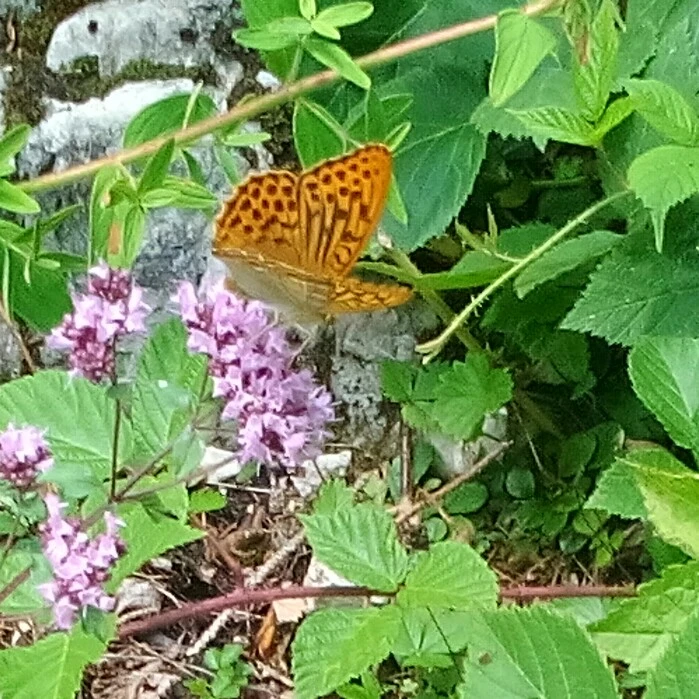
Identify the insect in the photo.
Argynnis paphia
